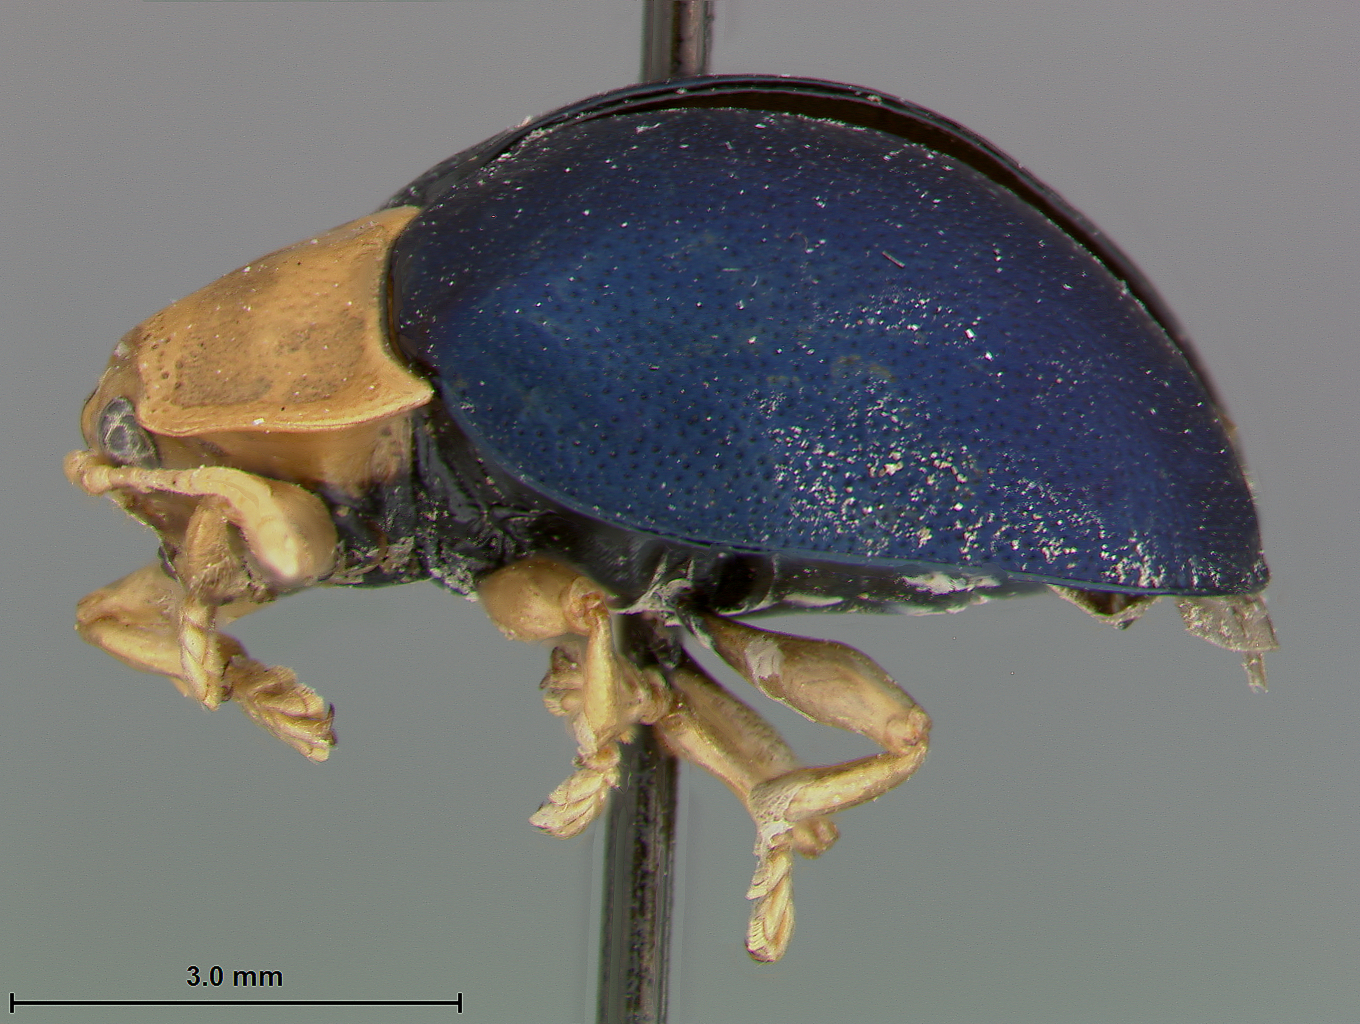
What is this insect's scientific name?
Stoiba indivisa
